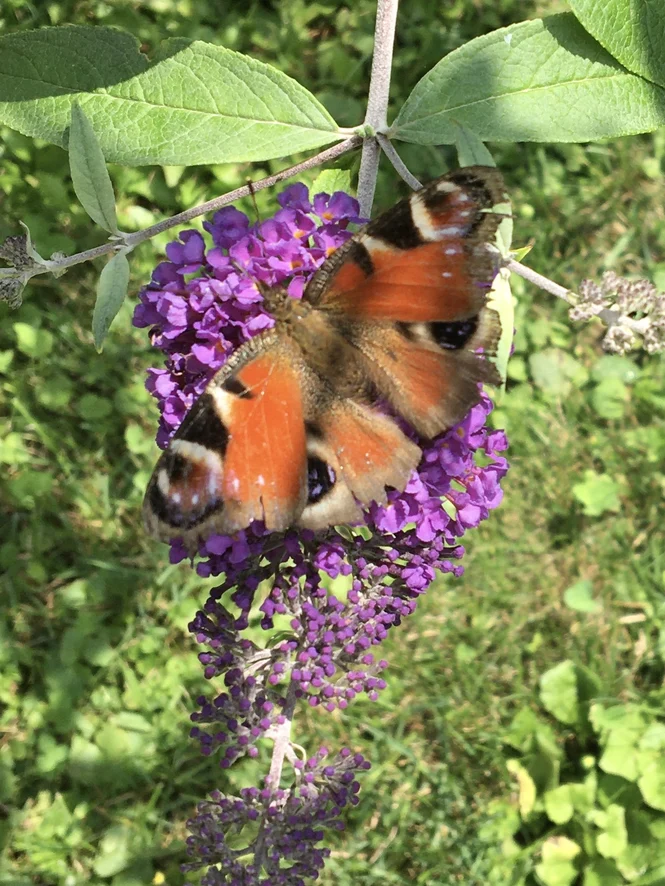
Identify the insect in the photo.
Aglais io
